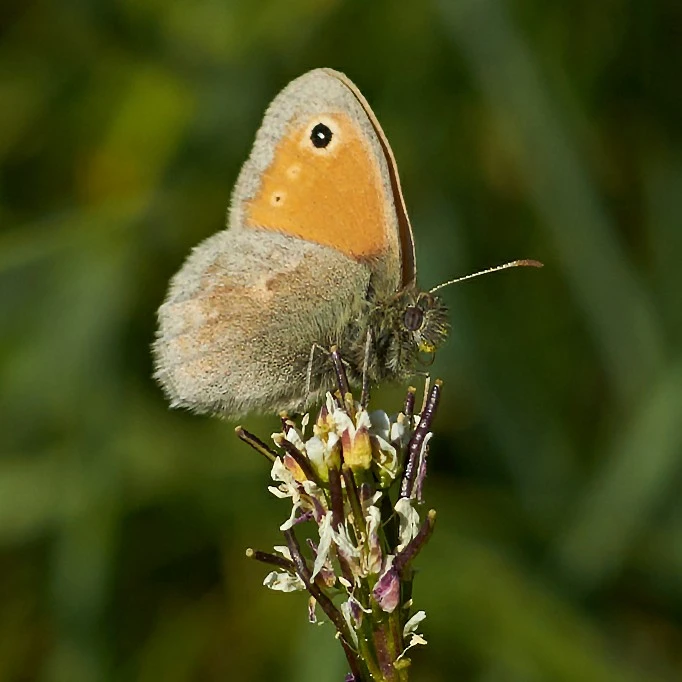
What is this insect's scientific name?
Coenonympha pamphilus
